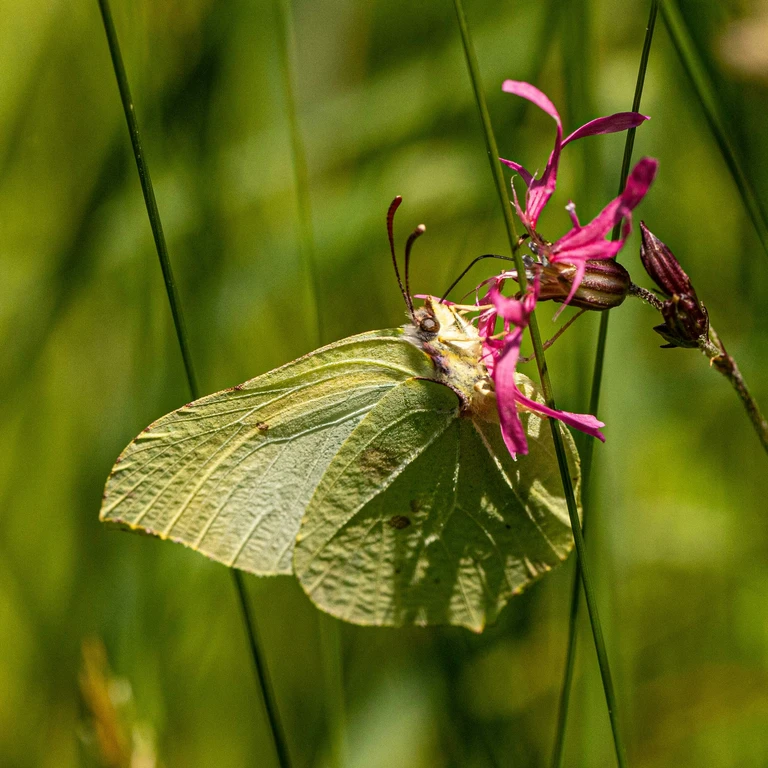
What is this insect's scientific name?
Gonepteryx rhamni
